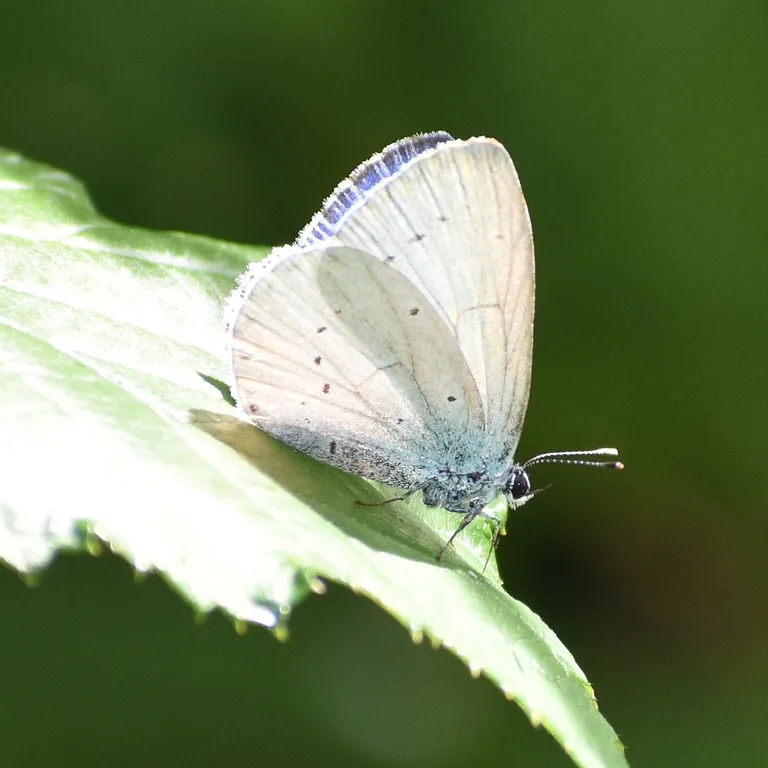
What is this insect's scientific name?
Celastrina argiolus
